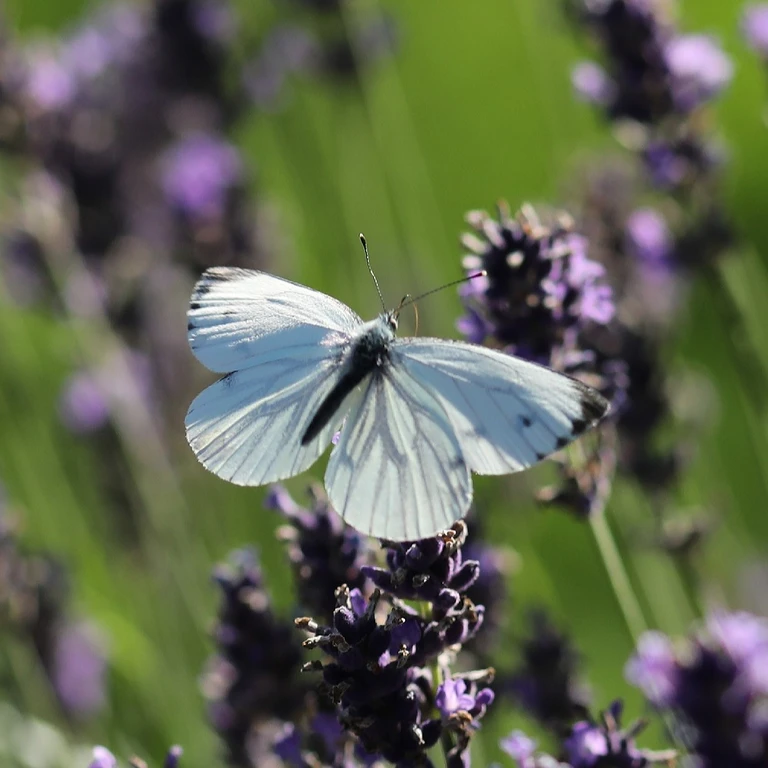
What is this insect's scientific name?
Pieris napi
